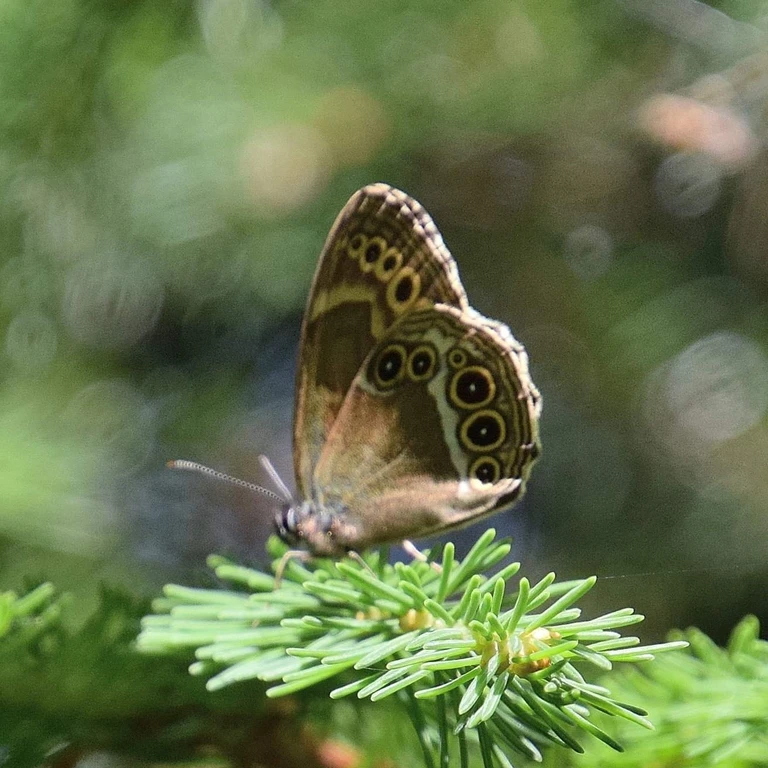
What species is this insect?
Lopinga achine (also Pararge achine)
